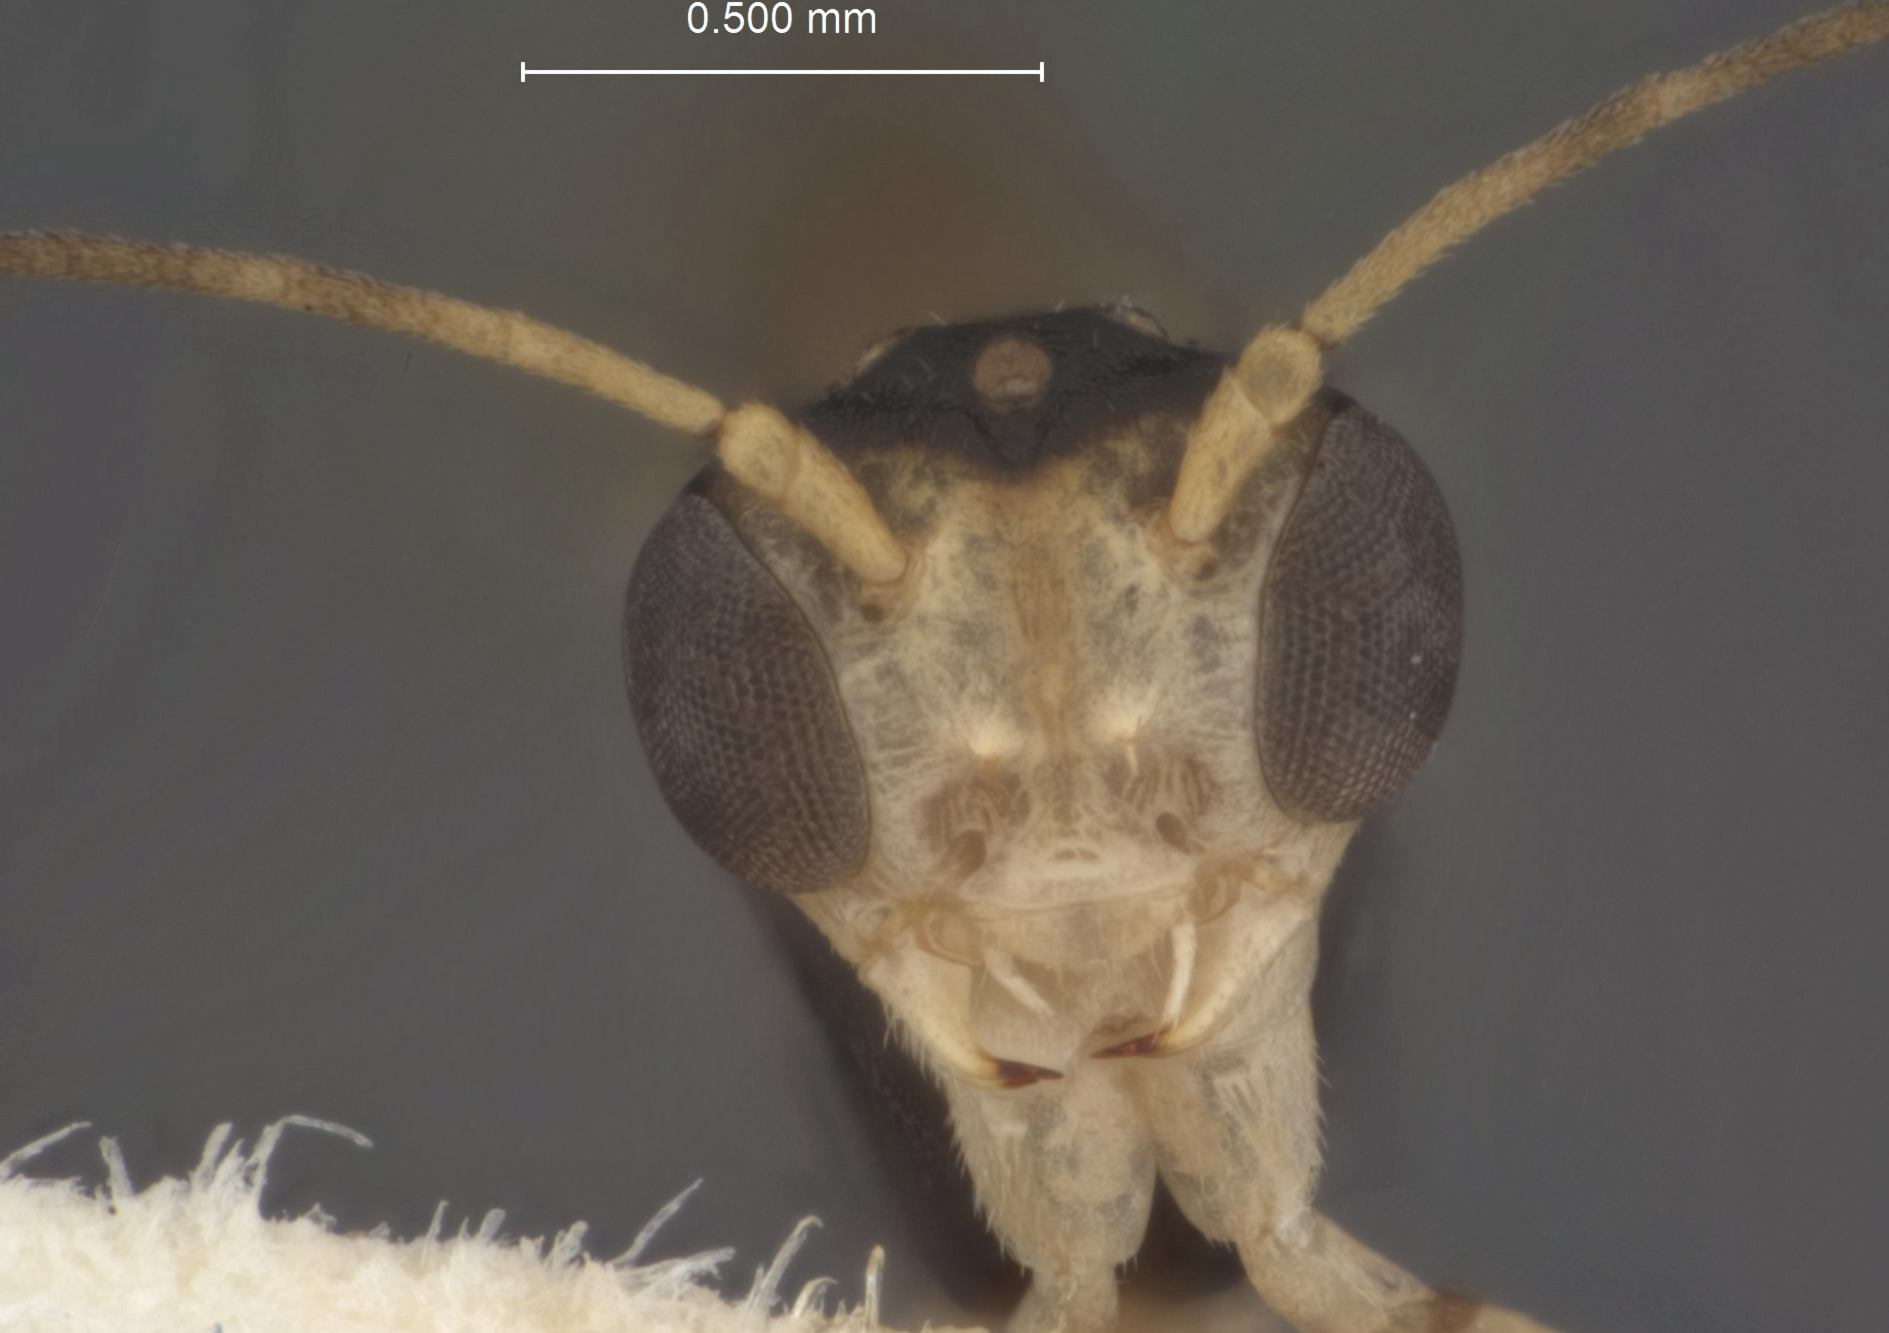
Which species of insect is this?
Neoneurus diabolicus
